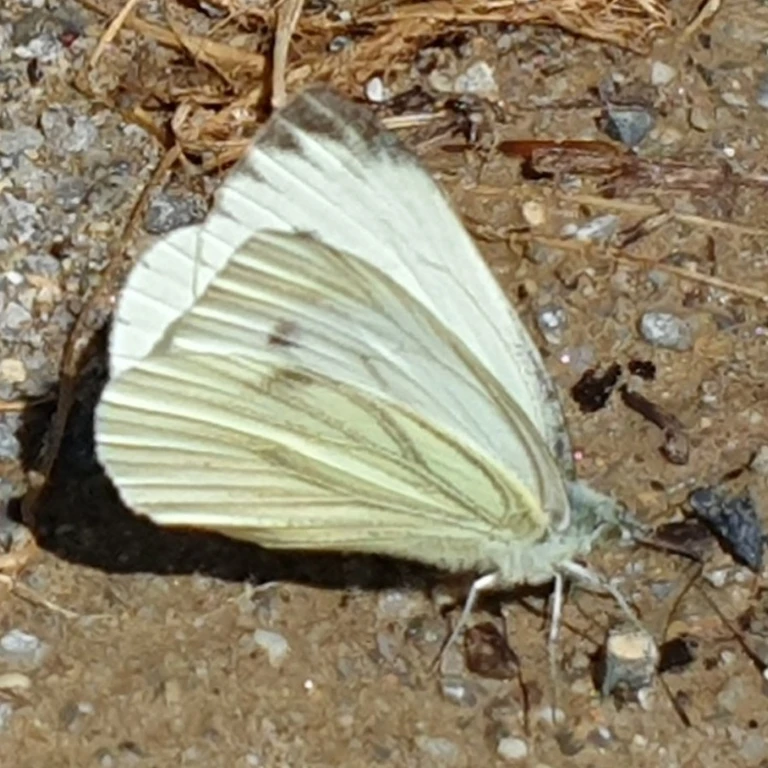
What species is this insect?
Pieris napi
